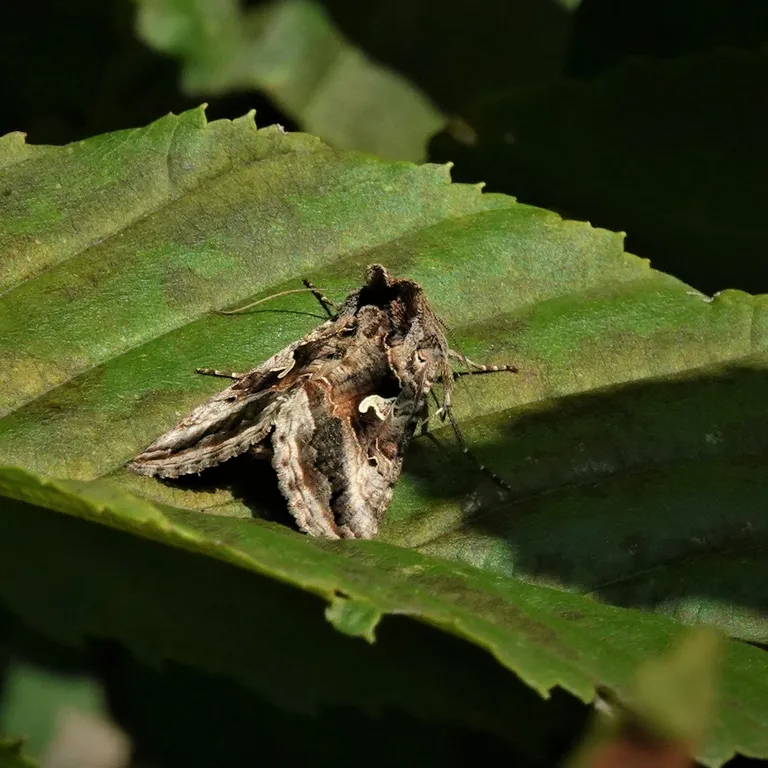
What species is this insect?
Autographa gamma
